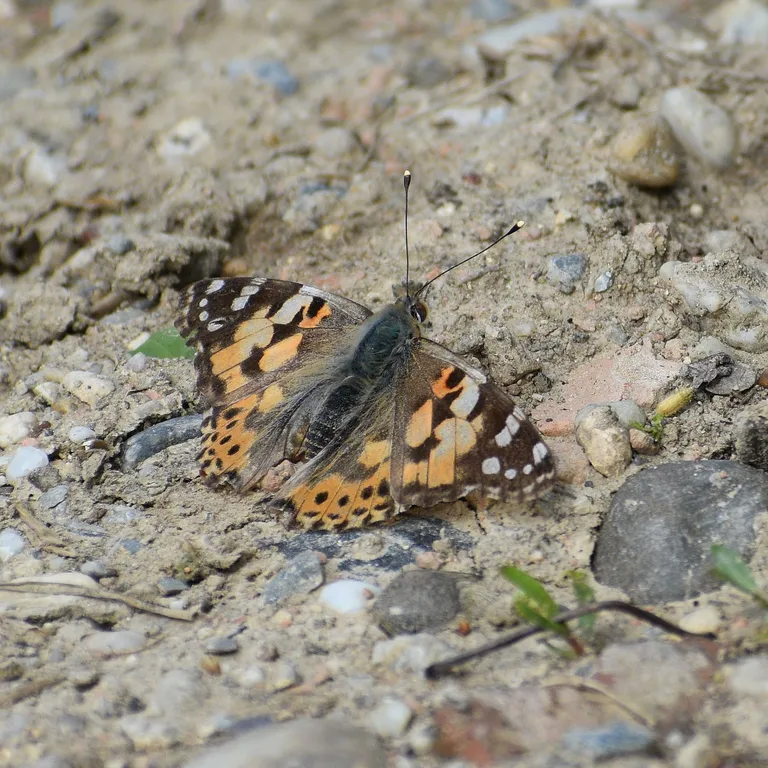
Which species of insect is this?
Vanessa cardui
